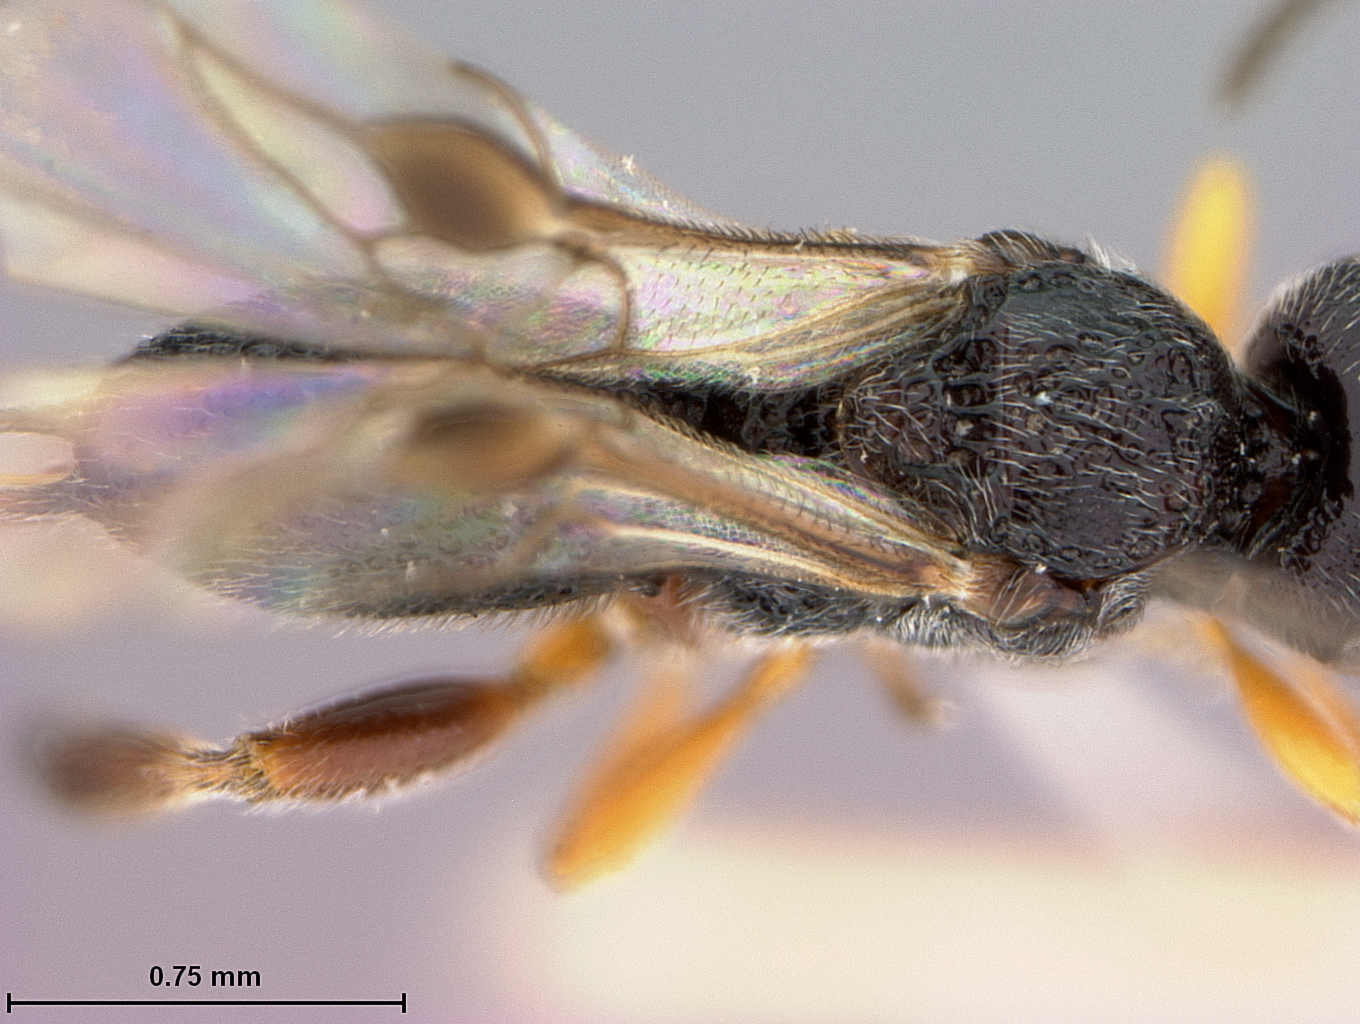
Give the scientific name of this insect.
Urosigalphus eulechriopis
